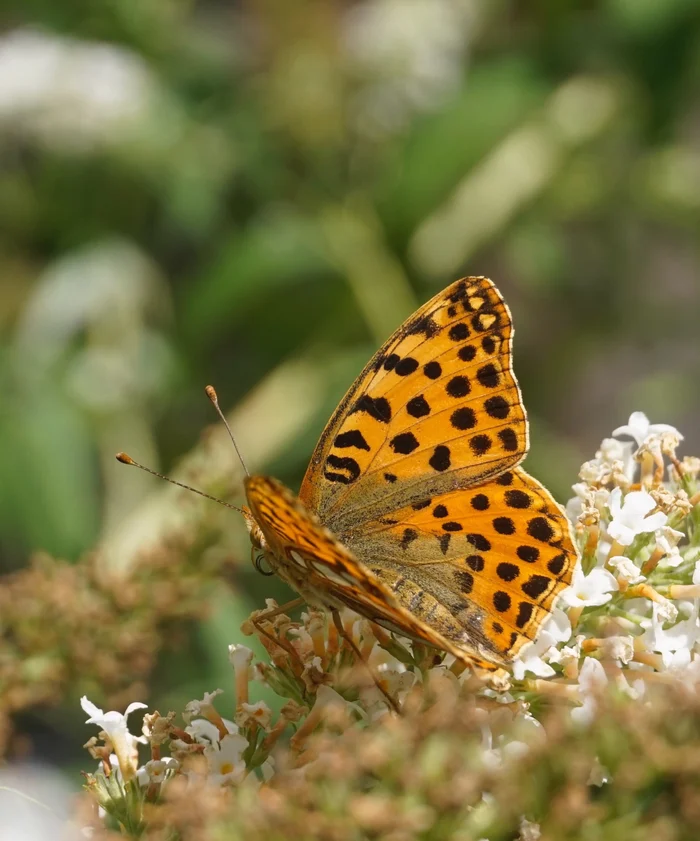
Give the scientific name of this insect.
Issoria lathonia
